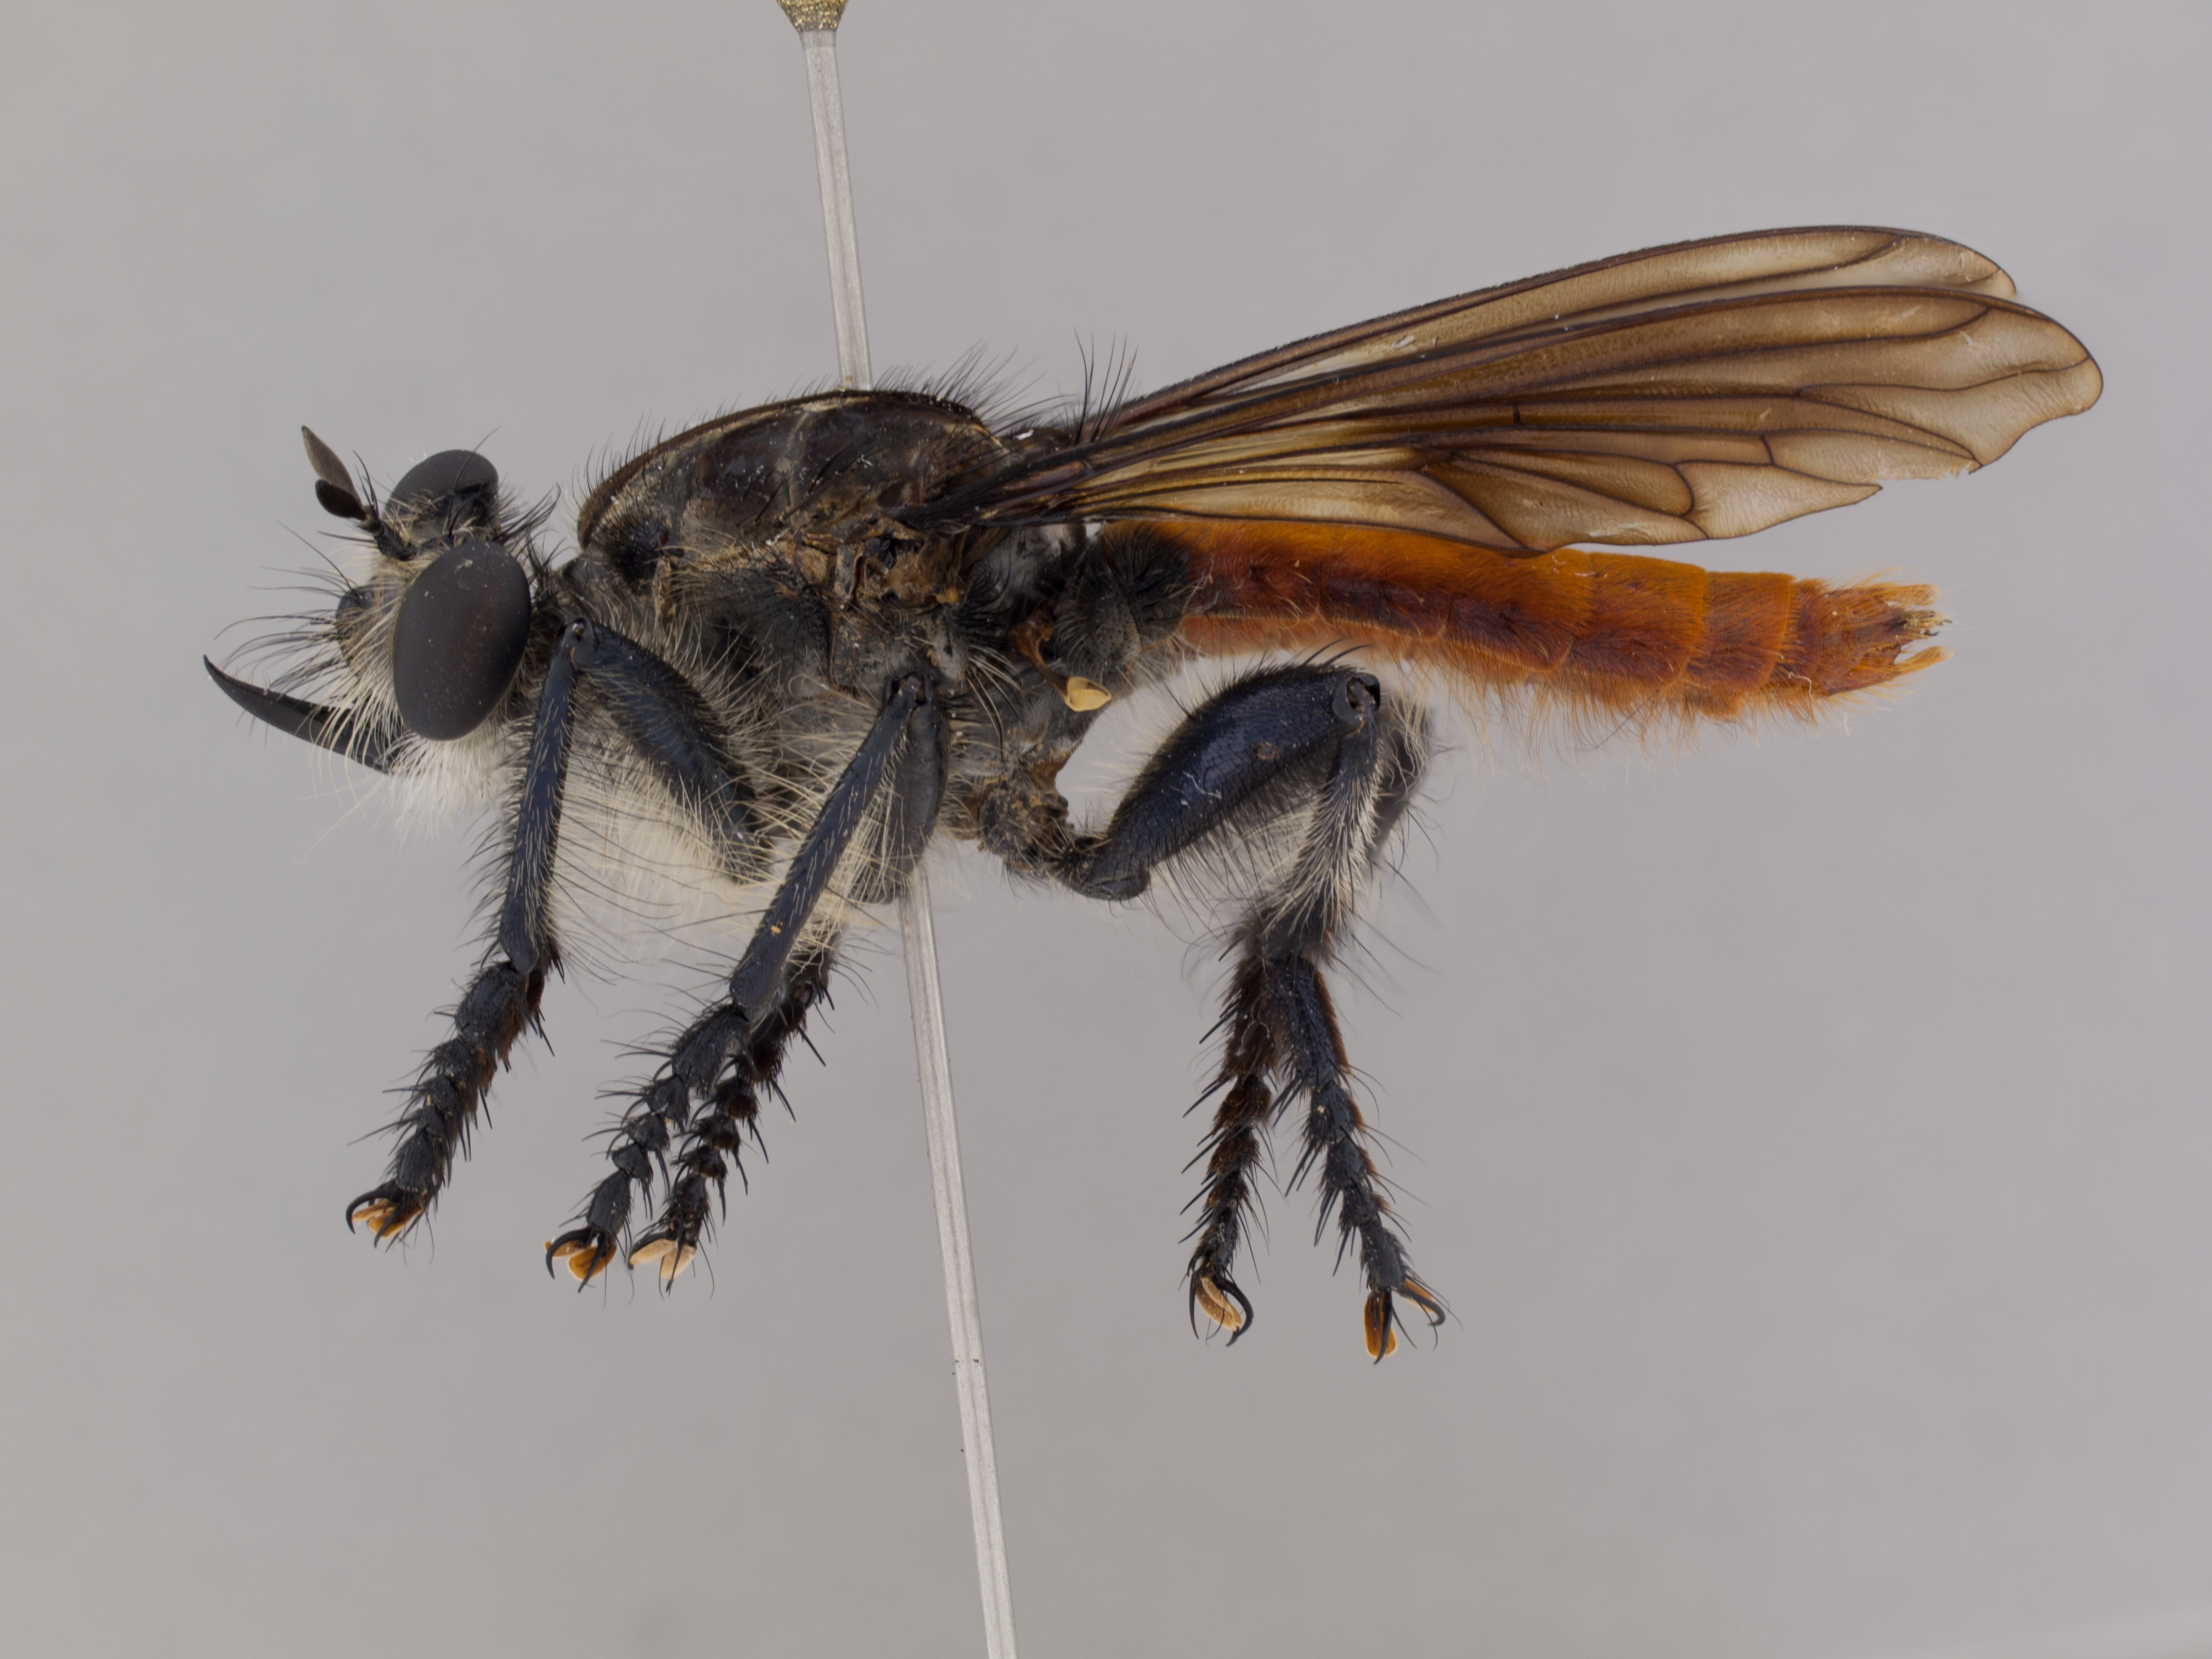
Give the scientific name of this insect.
Pilica formidolosa
